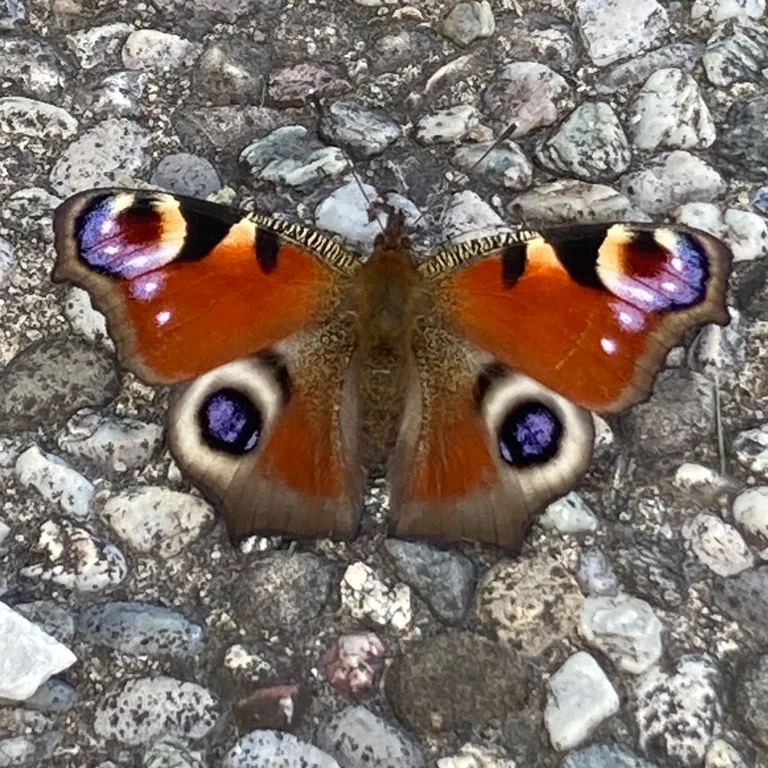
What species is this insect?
Aglais io
